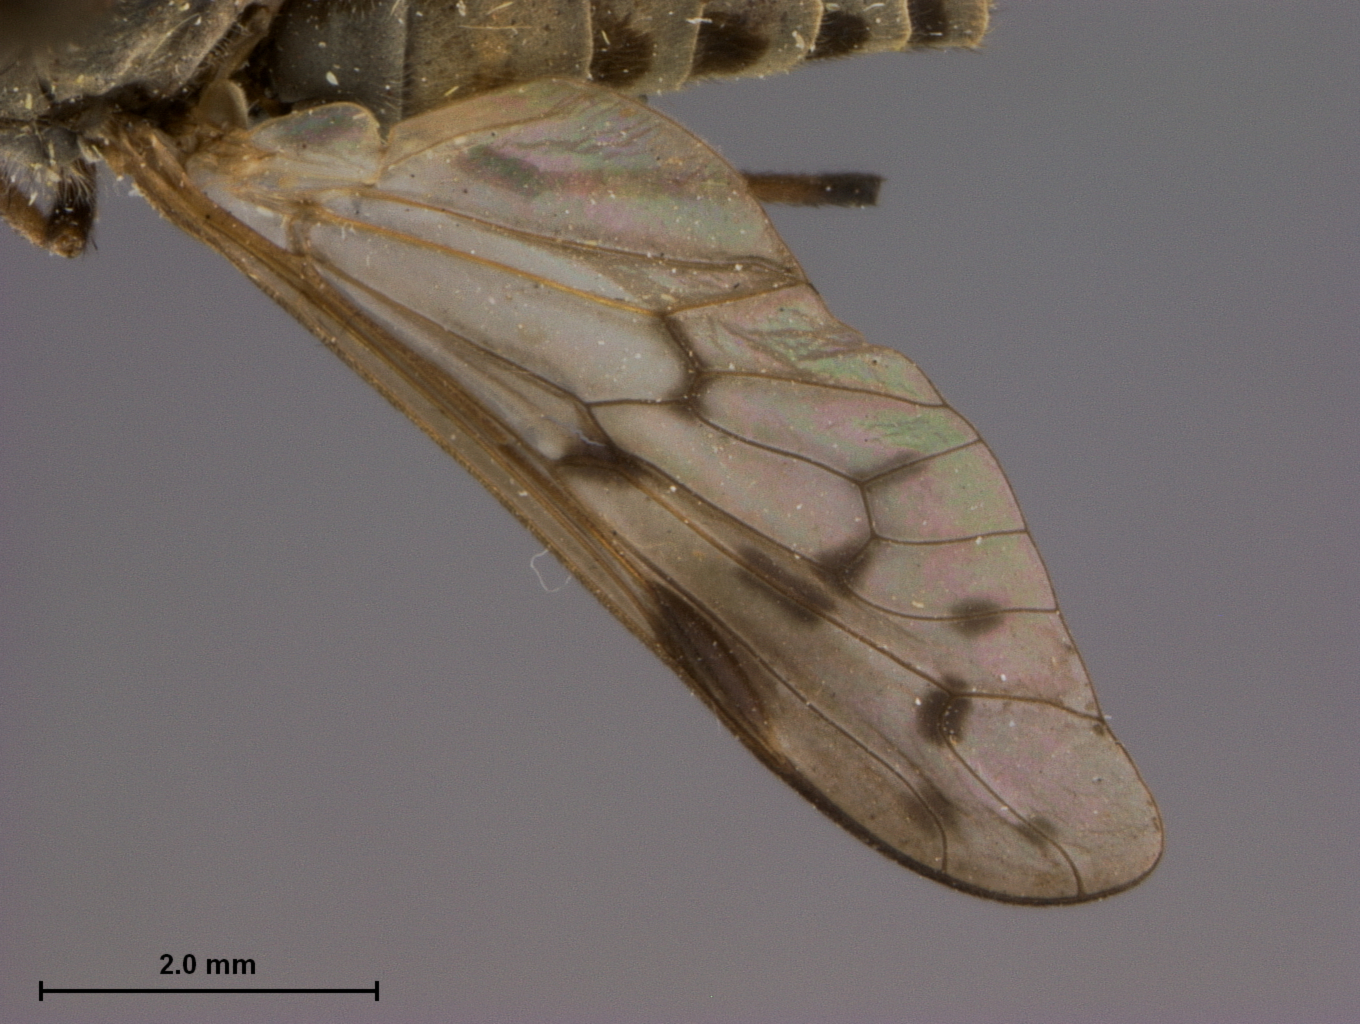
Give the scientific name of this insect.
Silvius gibsoni
